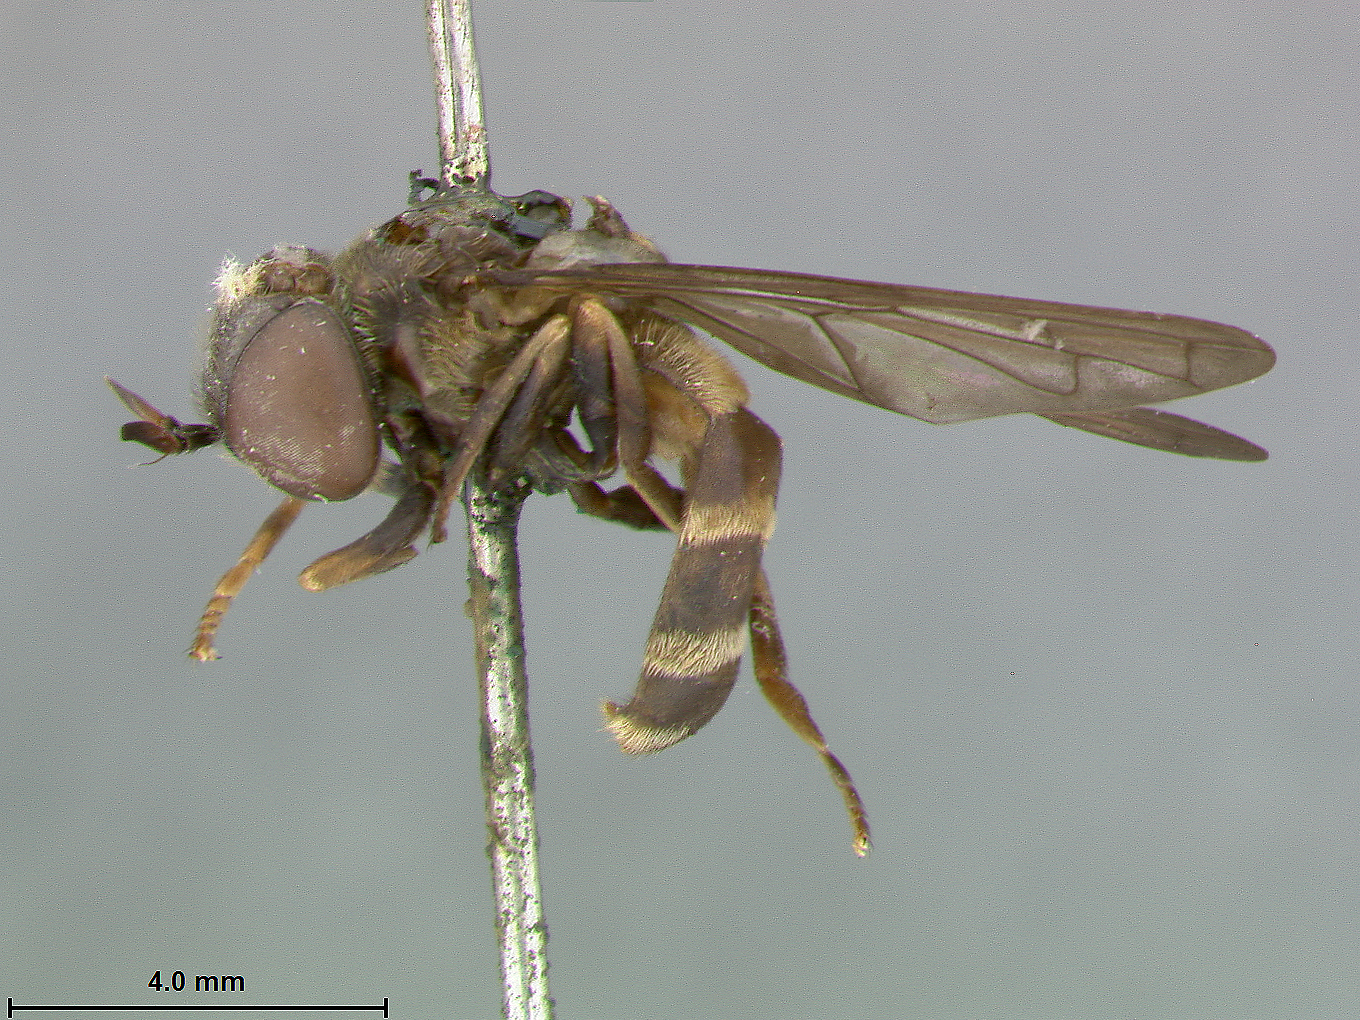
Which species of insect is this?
Microdon varicornis
